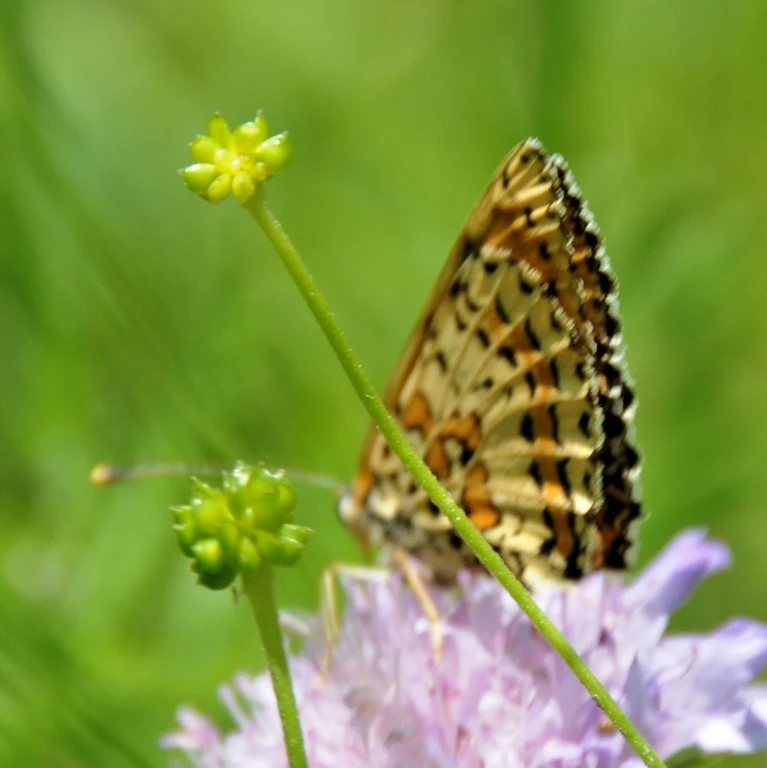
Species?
Melitaea didyma
